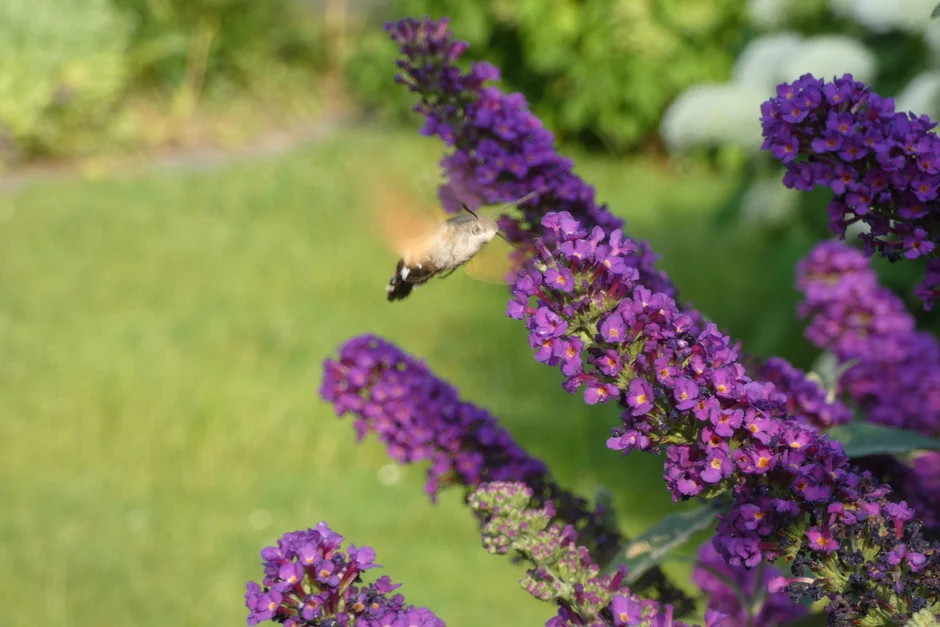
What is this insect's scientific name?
Macroglossum stellatarum
